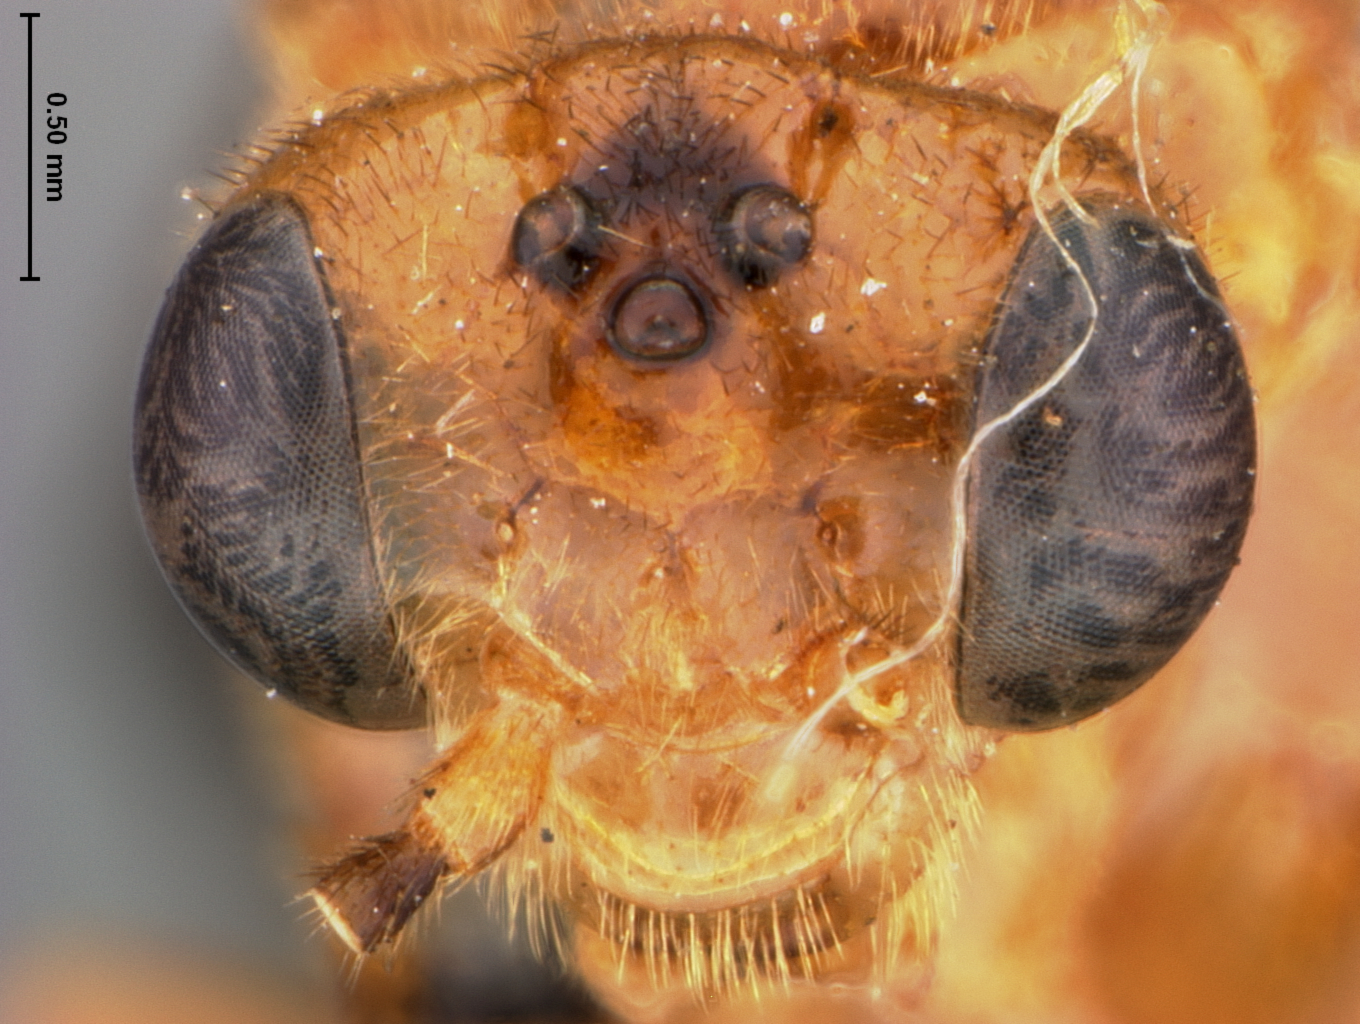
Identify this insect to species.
Parazarca fumipennis
